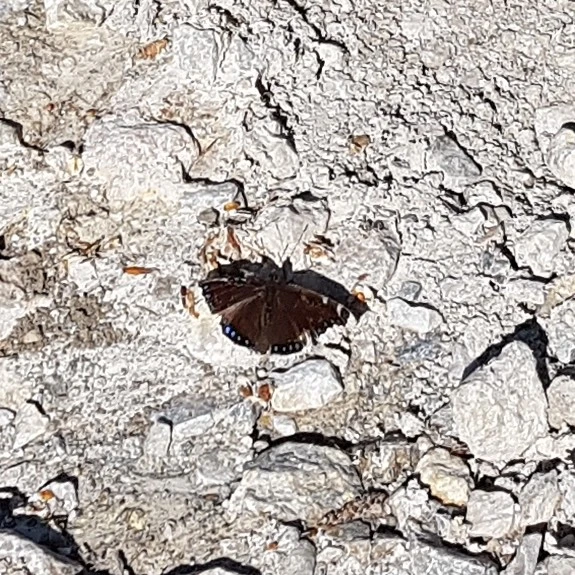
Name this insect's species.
Nymphalis antiopa
